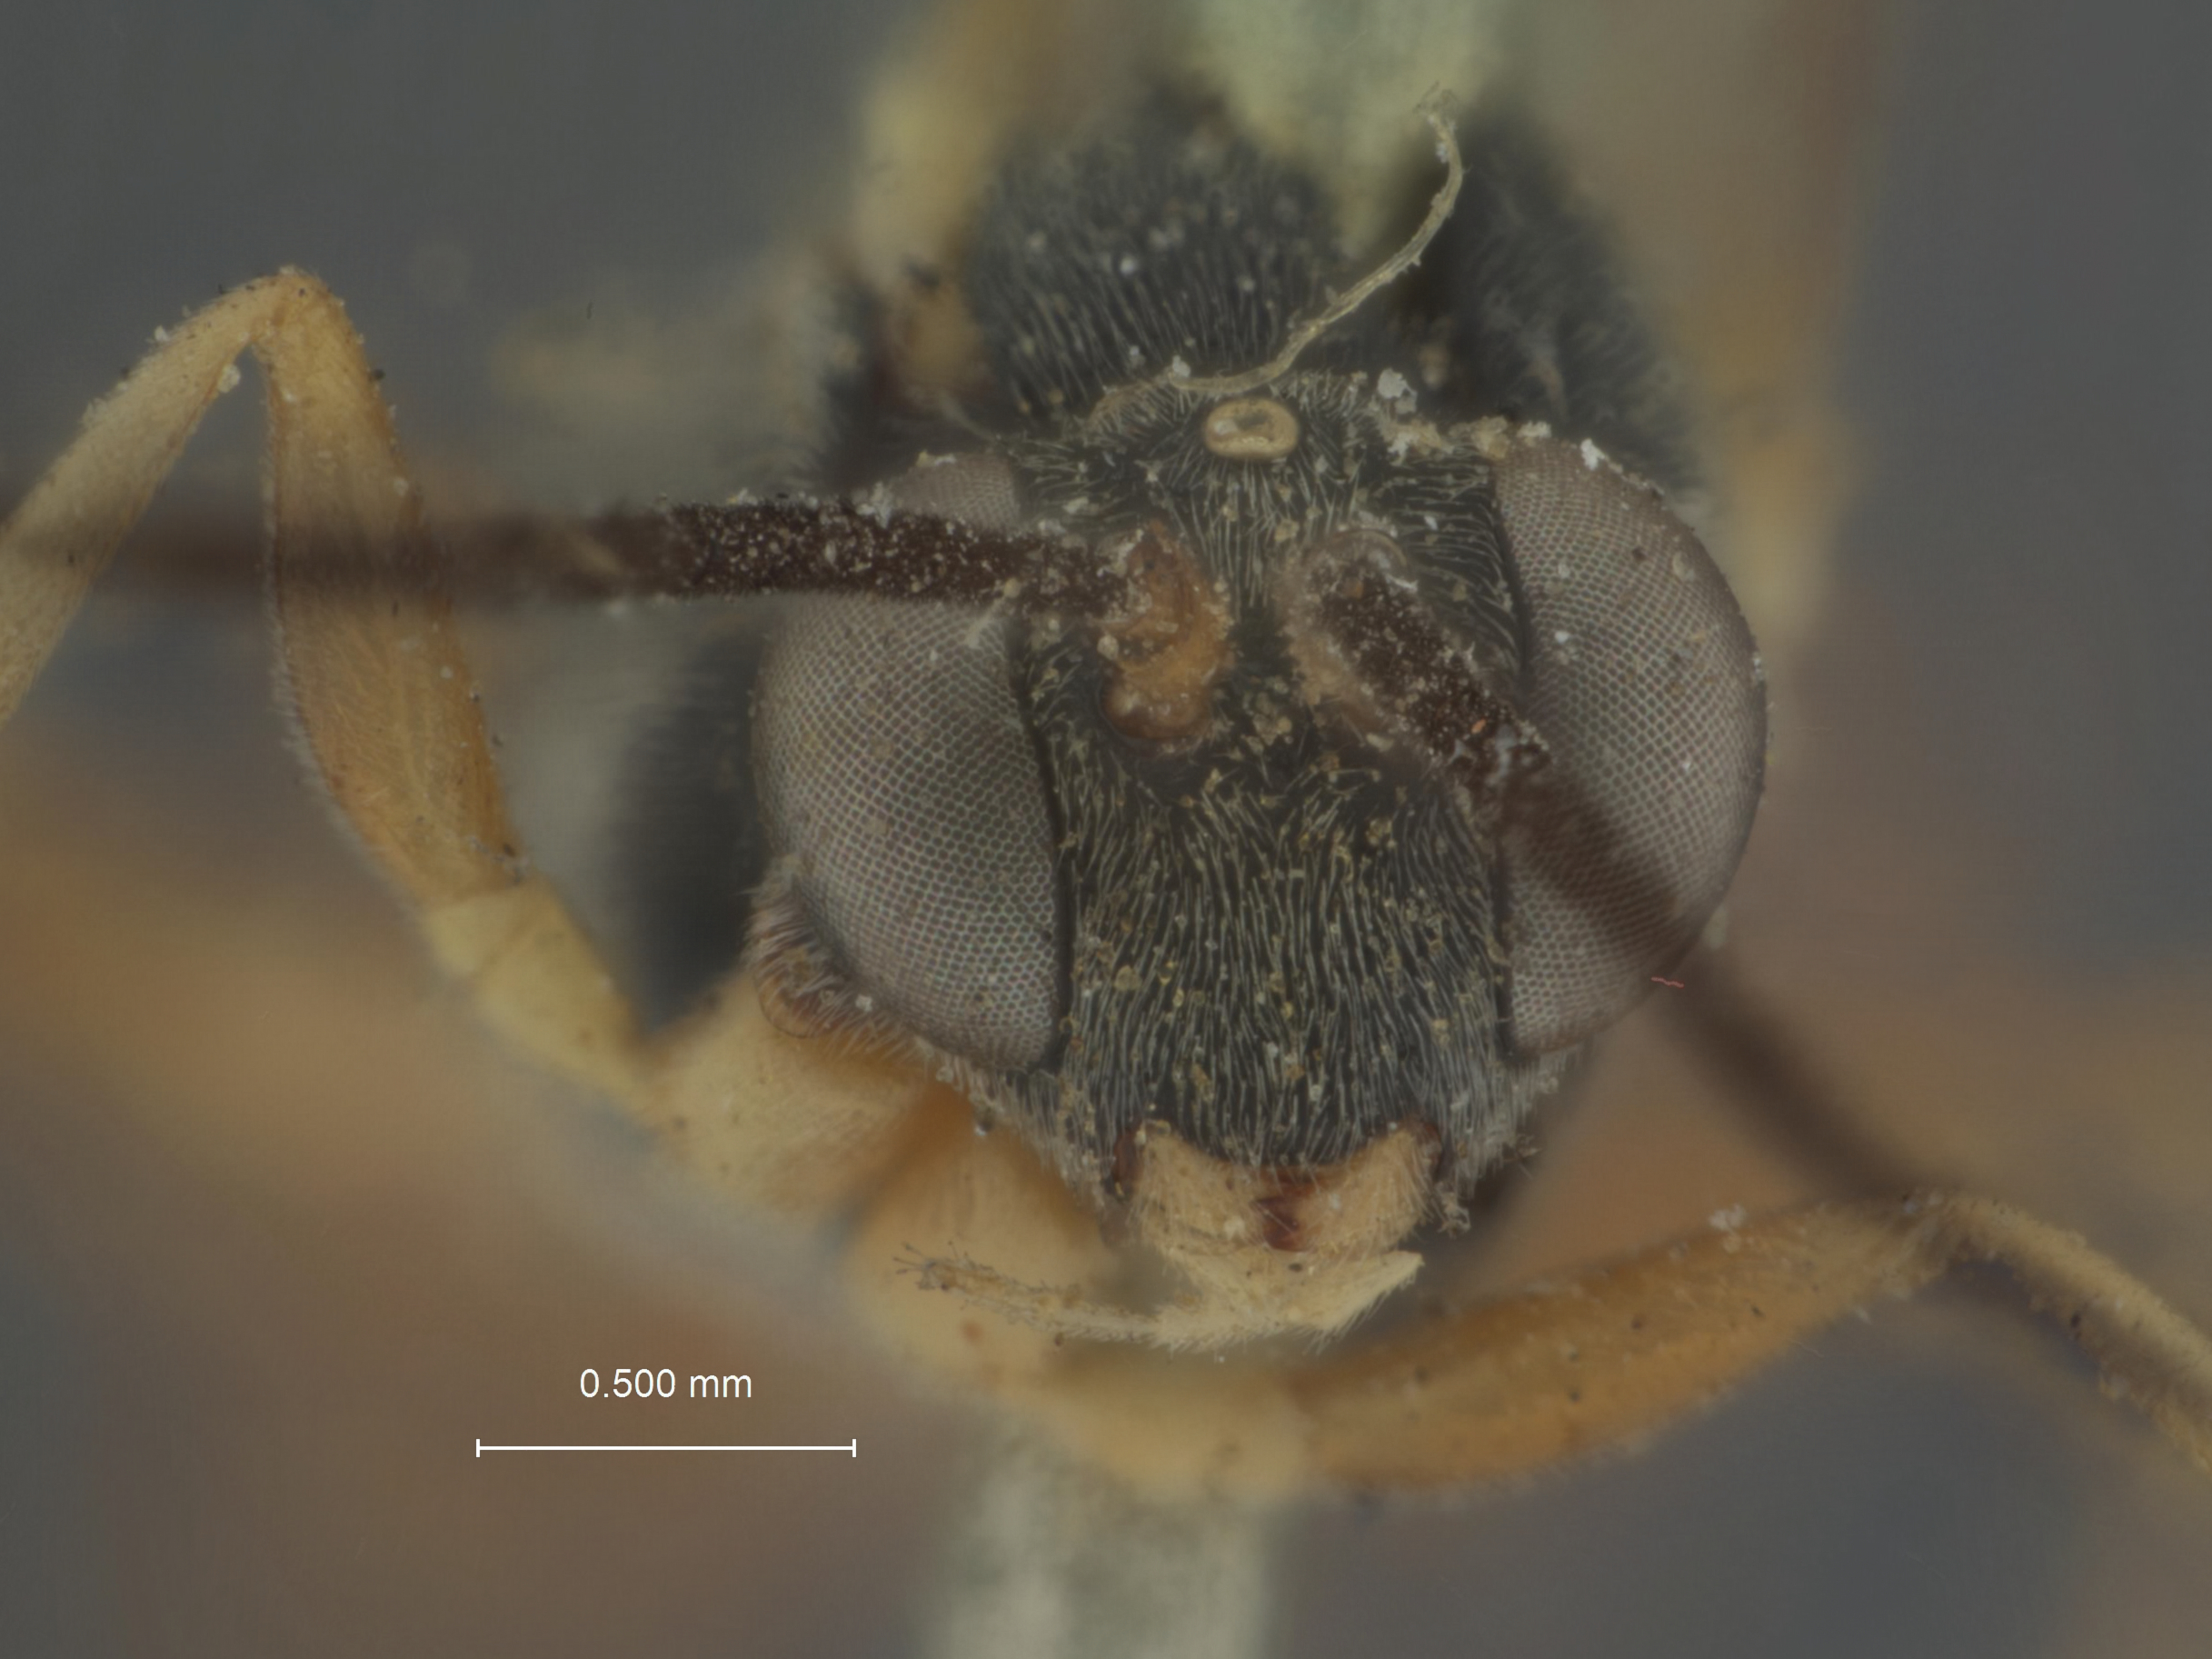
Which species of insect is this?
Limneria ephestiae
